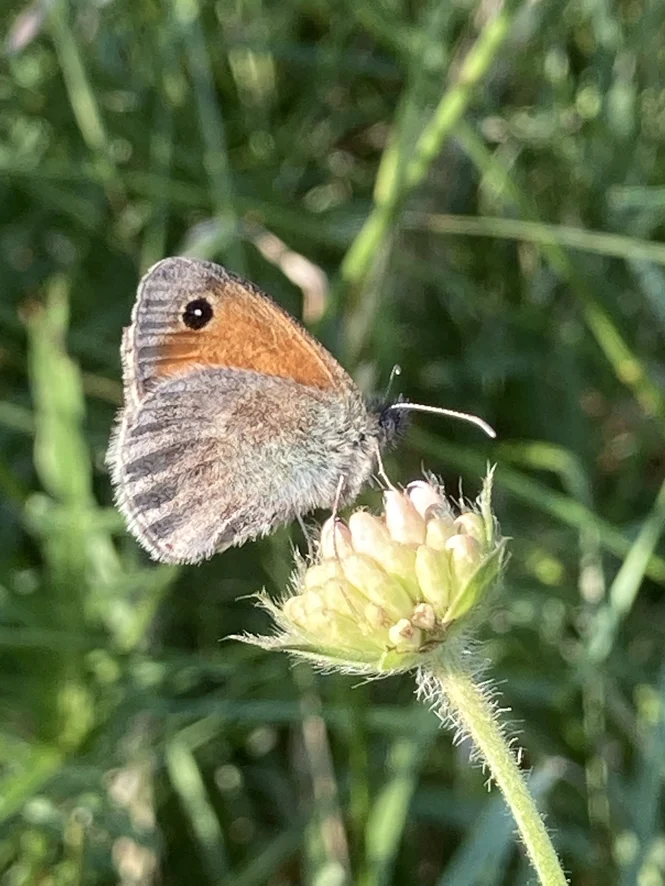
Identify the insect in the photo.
Coenonympha pamphilus
